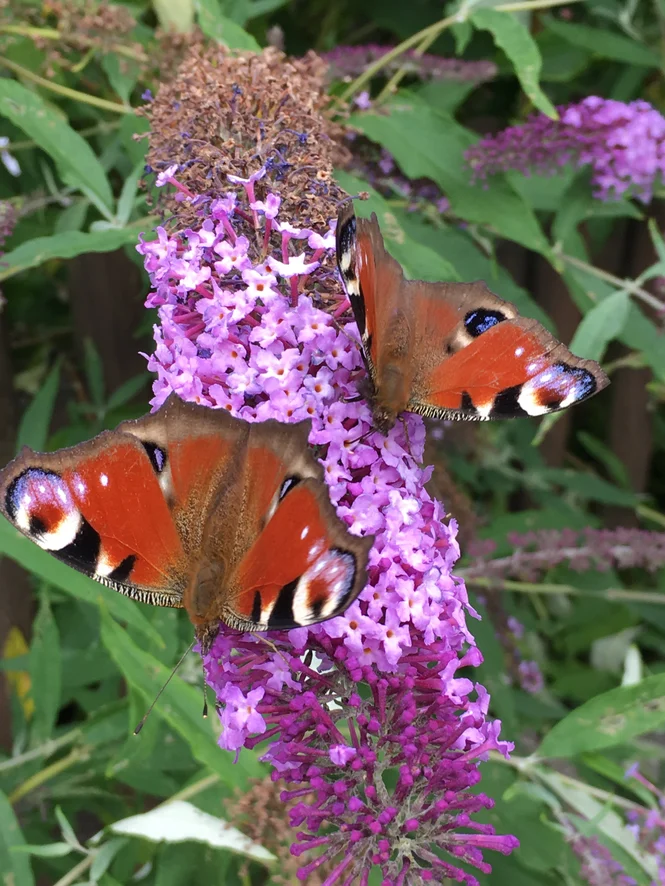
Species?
Aglais io
